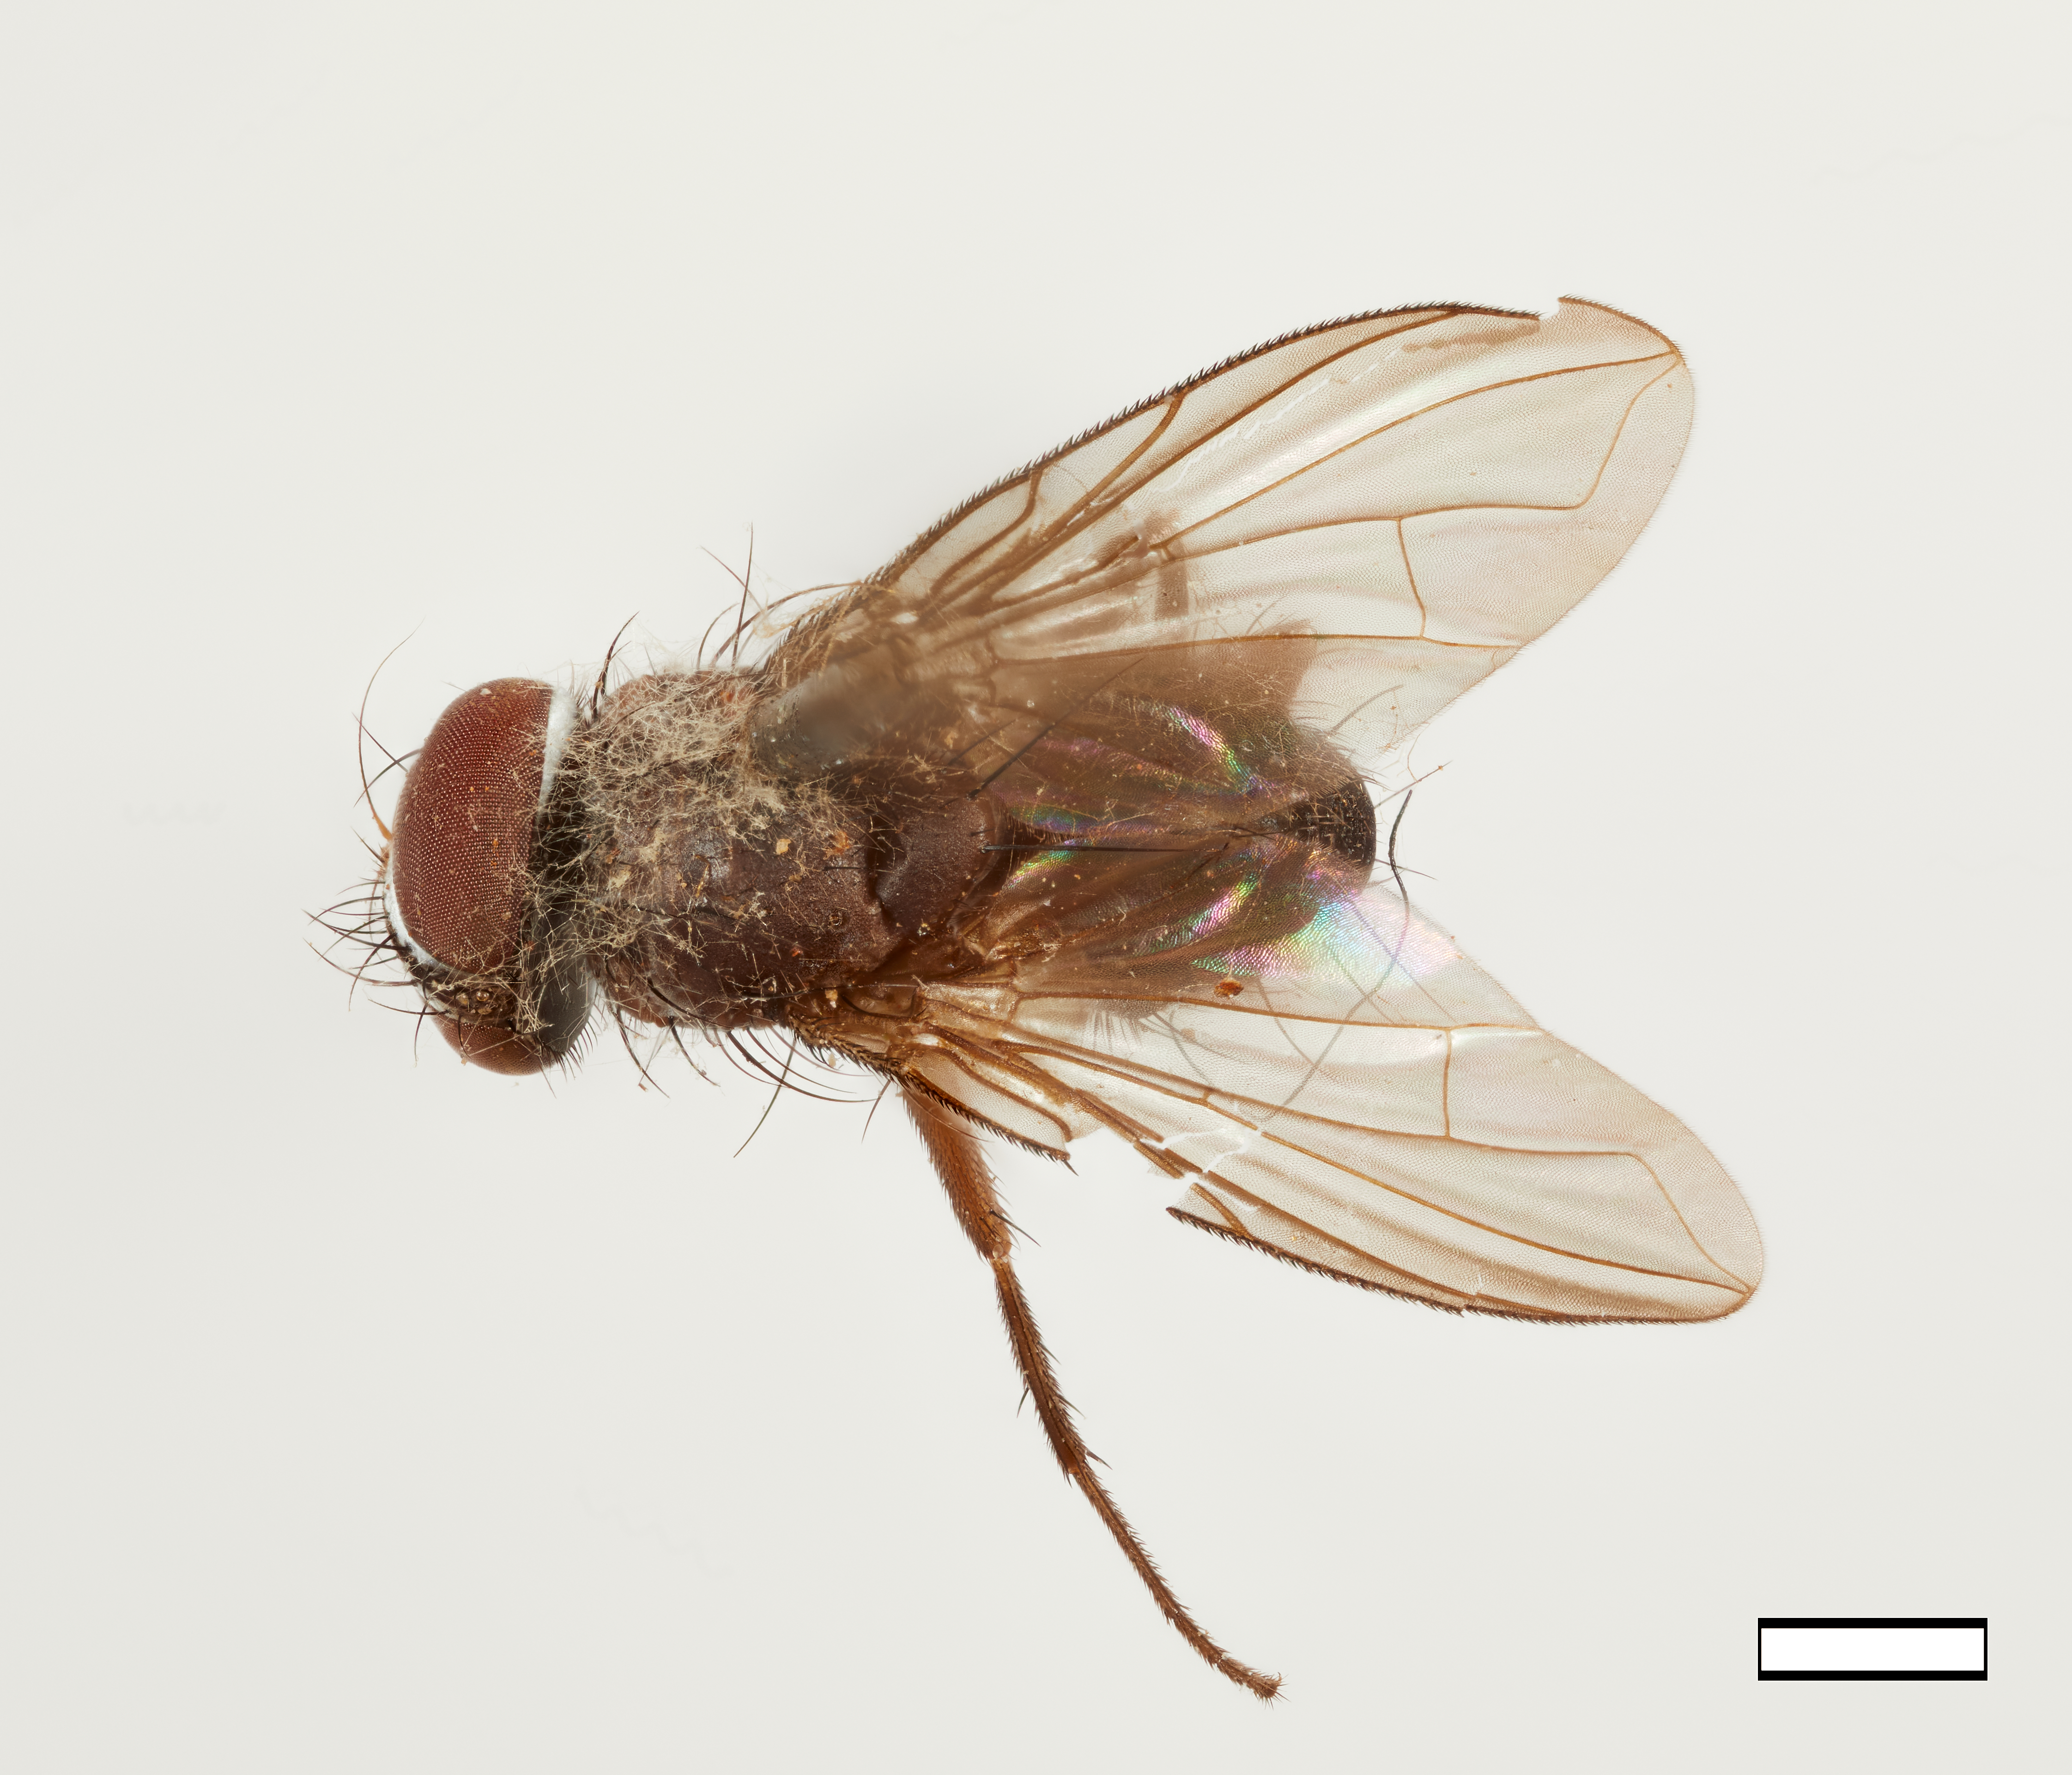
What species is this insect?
Euoestrogastrodes fuscus
